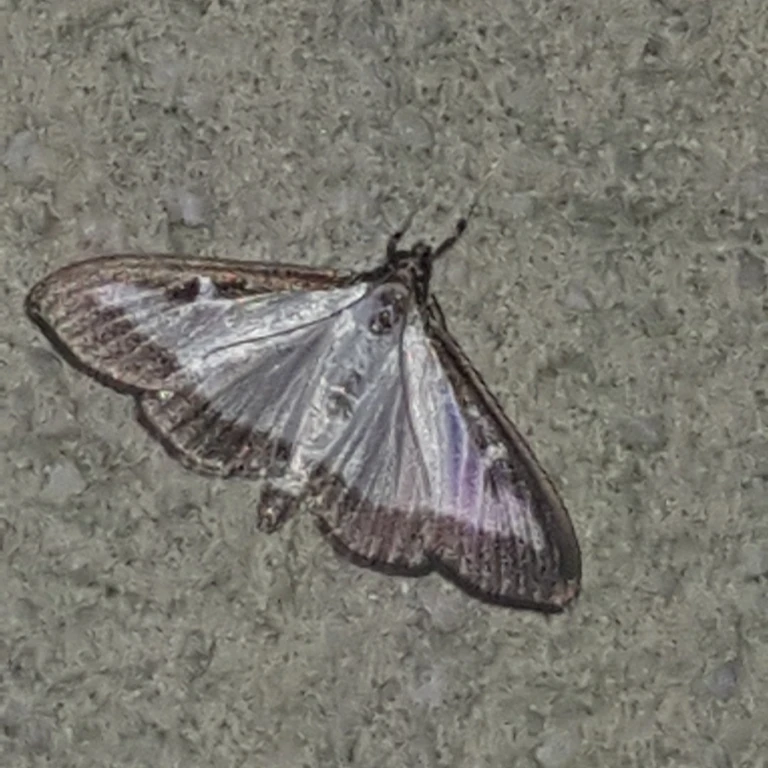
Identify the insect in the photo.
Cydalima perspectalis
